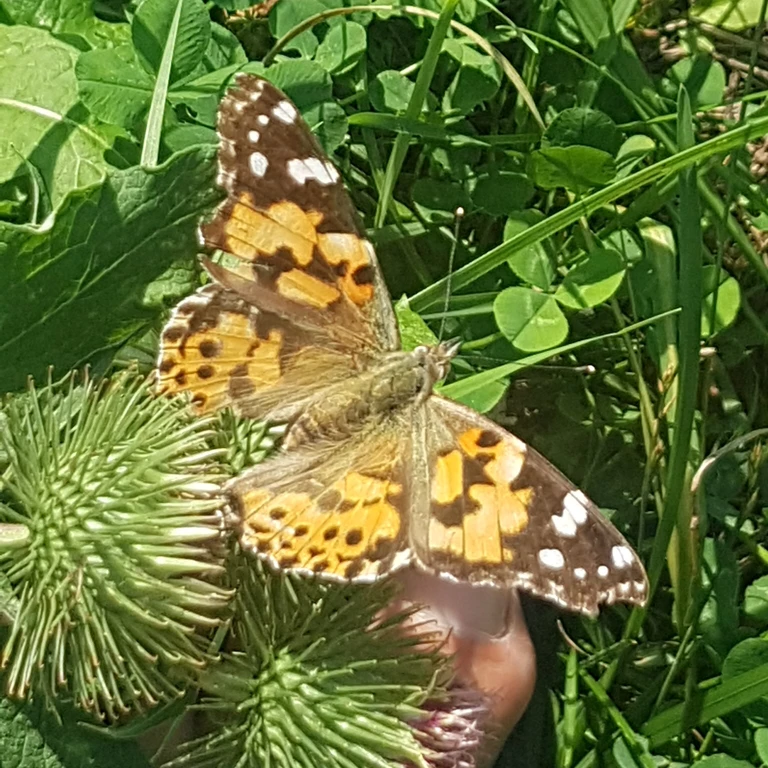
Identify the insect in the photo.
Vanessa cardui
